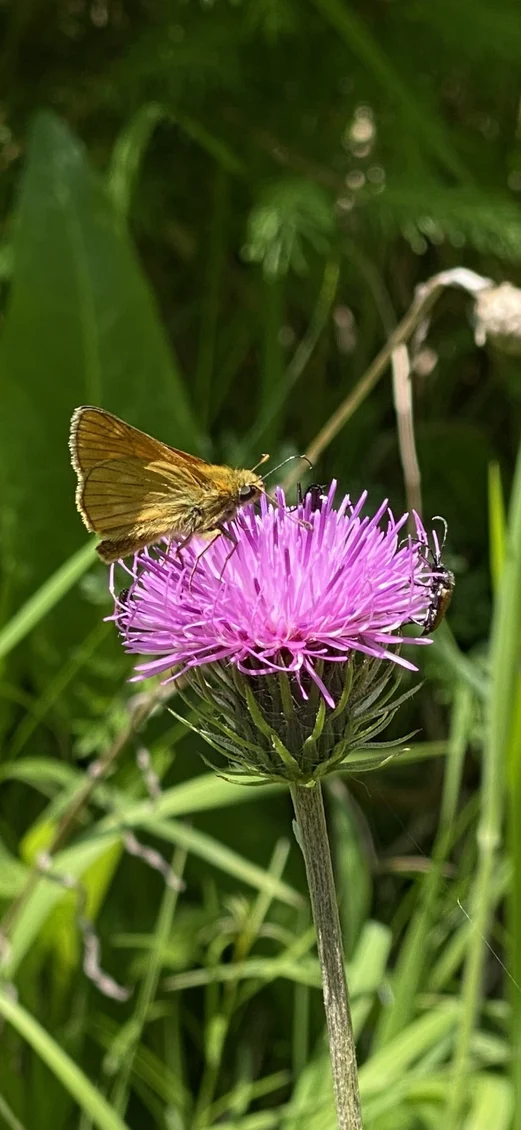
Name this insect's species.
Ochlodes sylvanus (also Ochlodes venata)
